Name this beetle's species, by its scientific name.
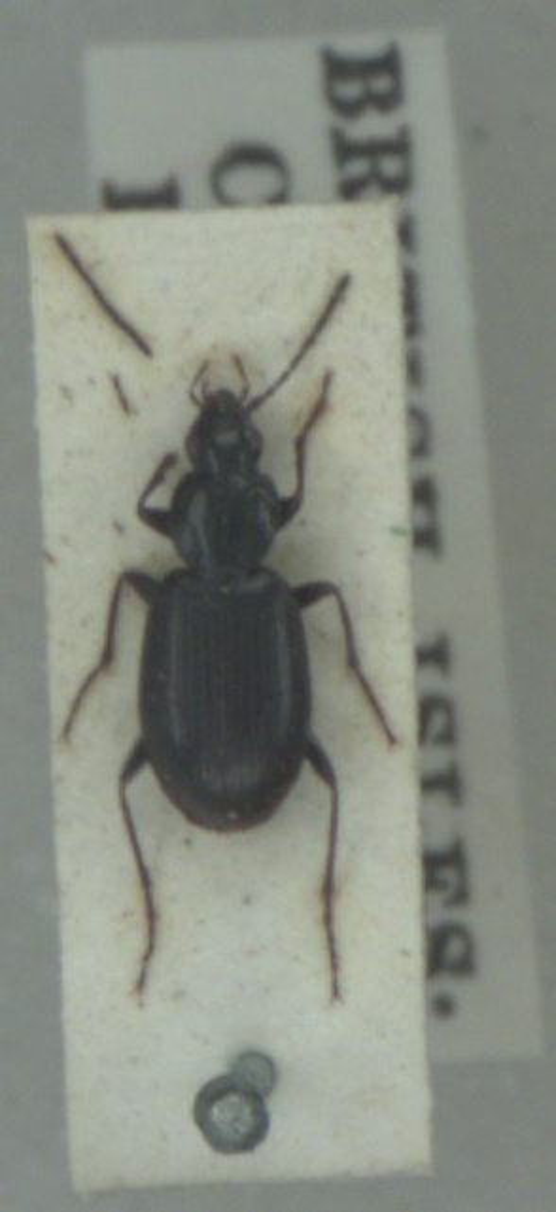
Agonum fuliginosum
